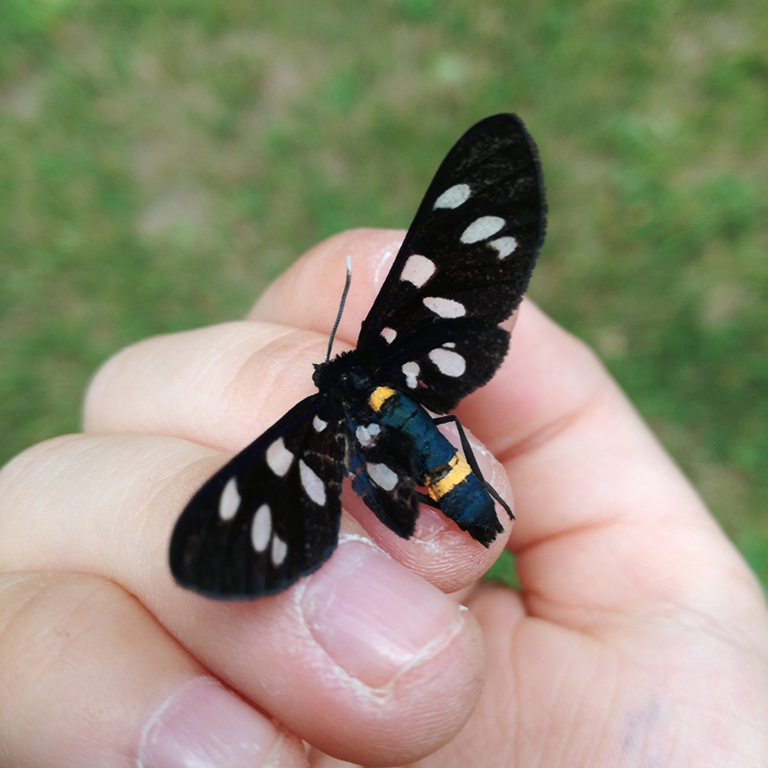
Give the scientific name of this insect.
Amata phegea
